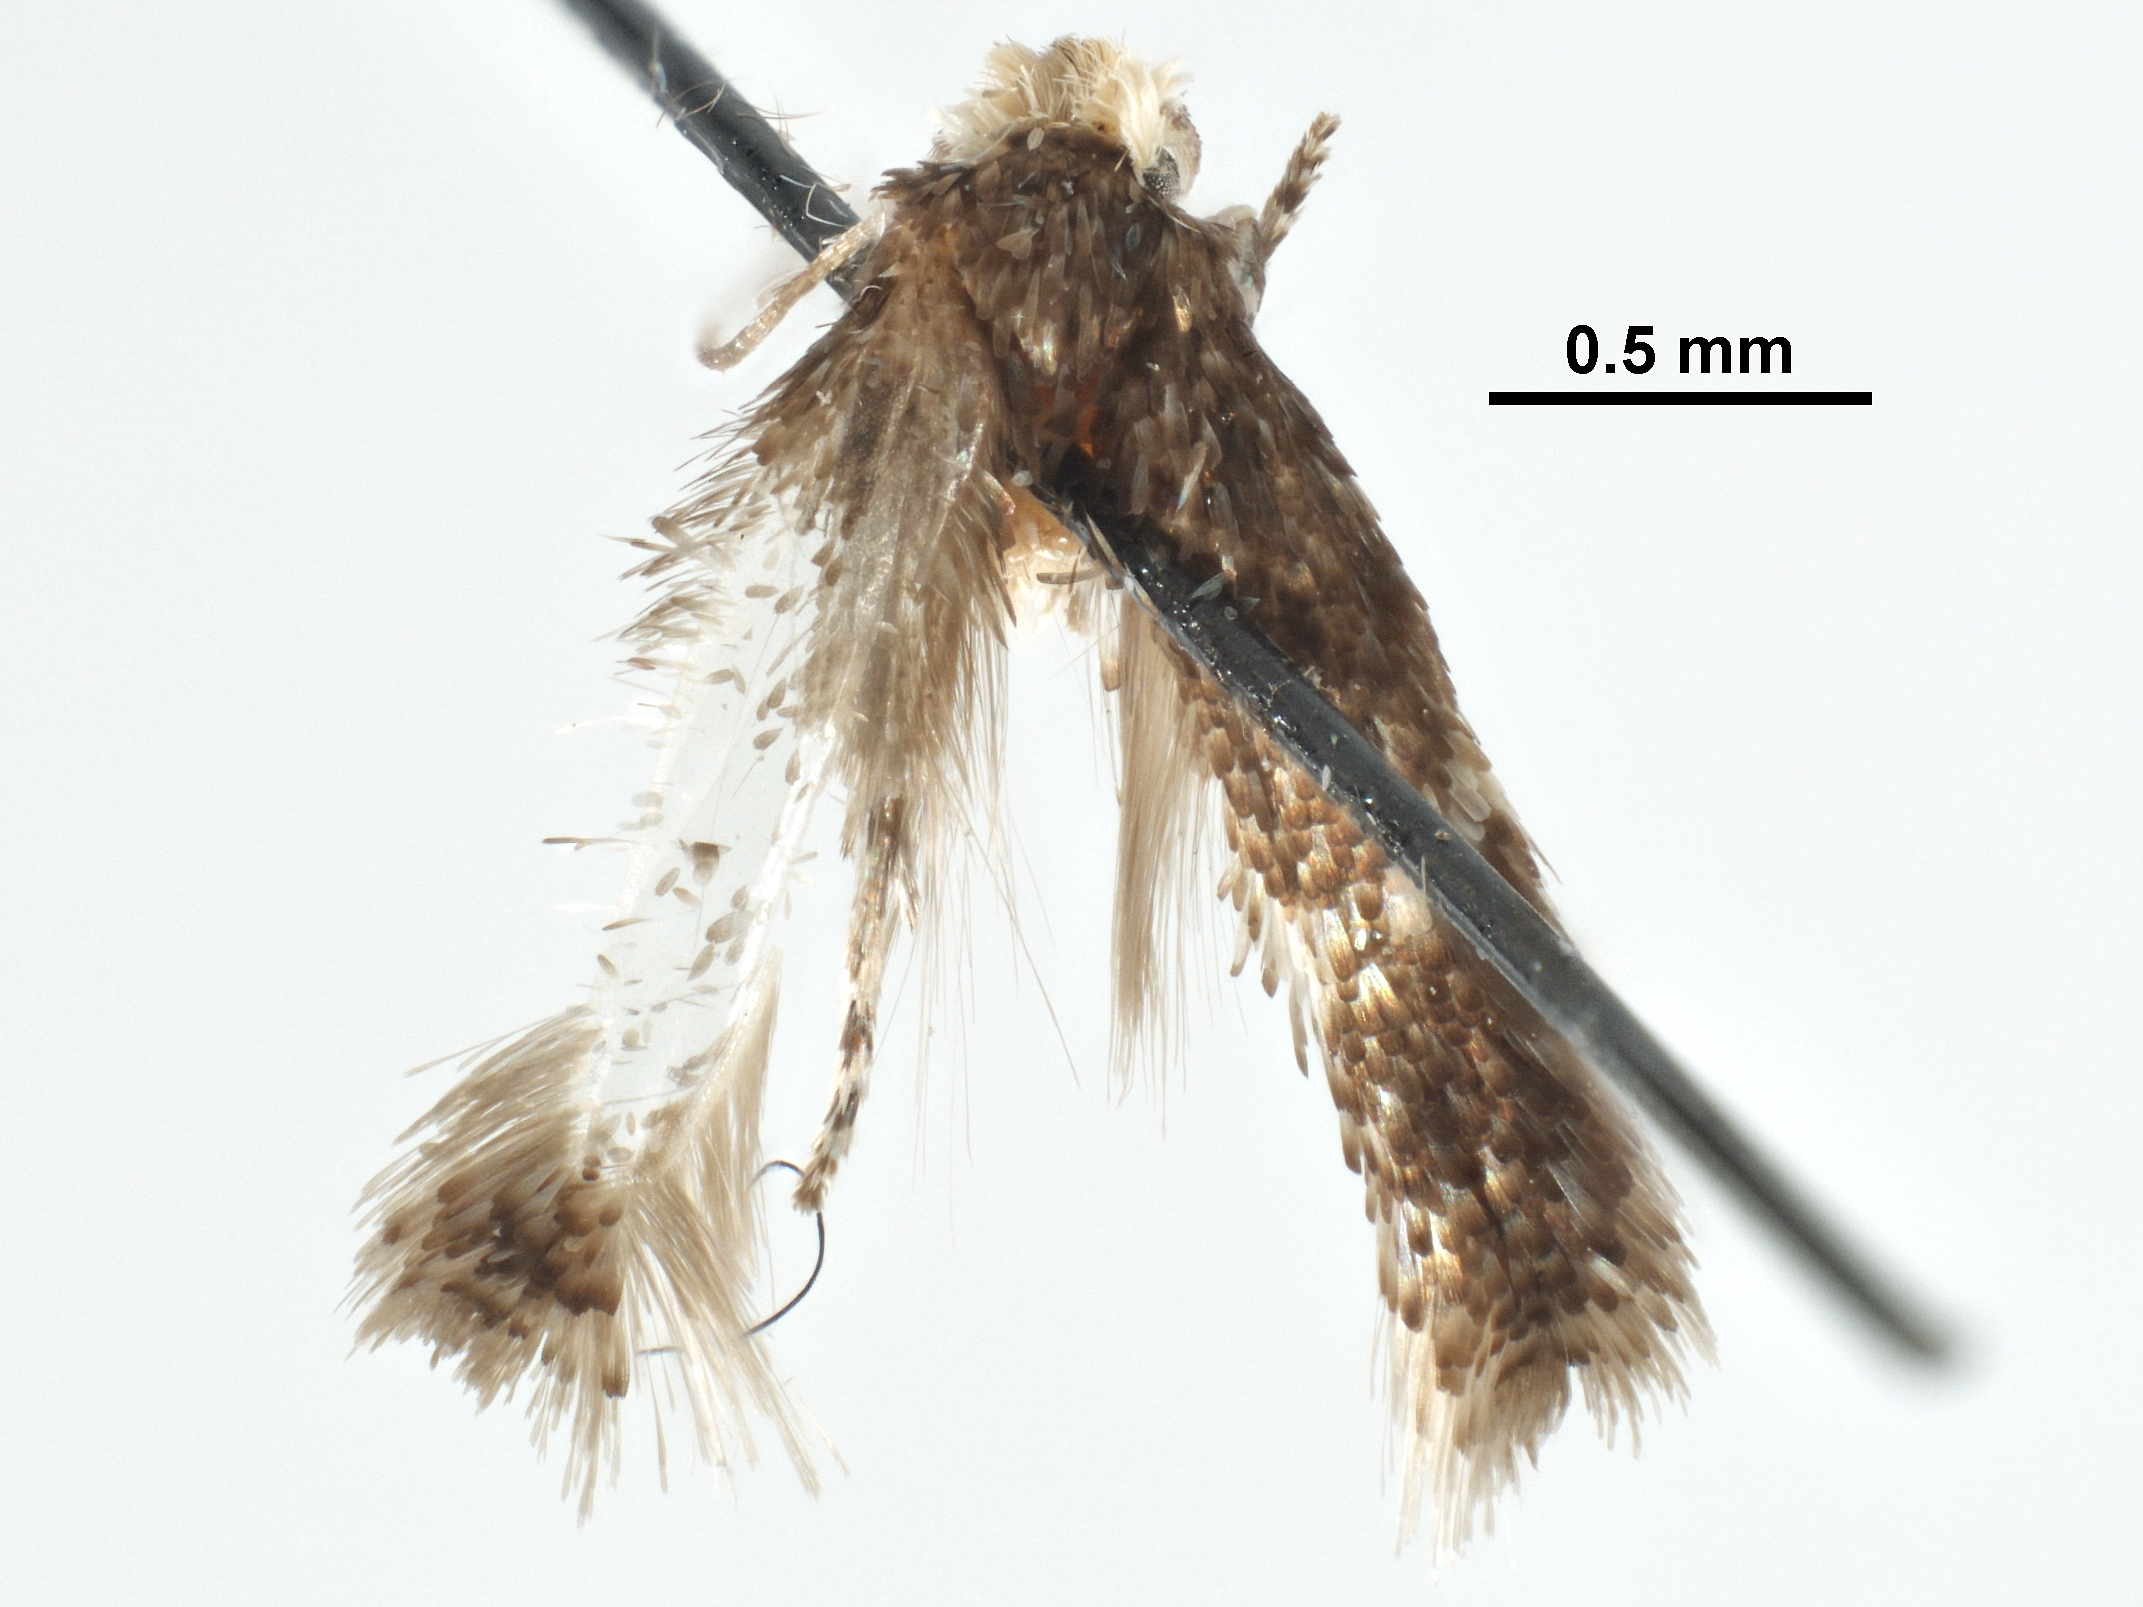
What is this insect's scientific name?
Stigmella braunella
